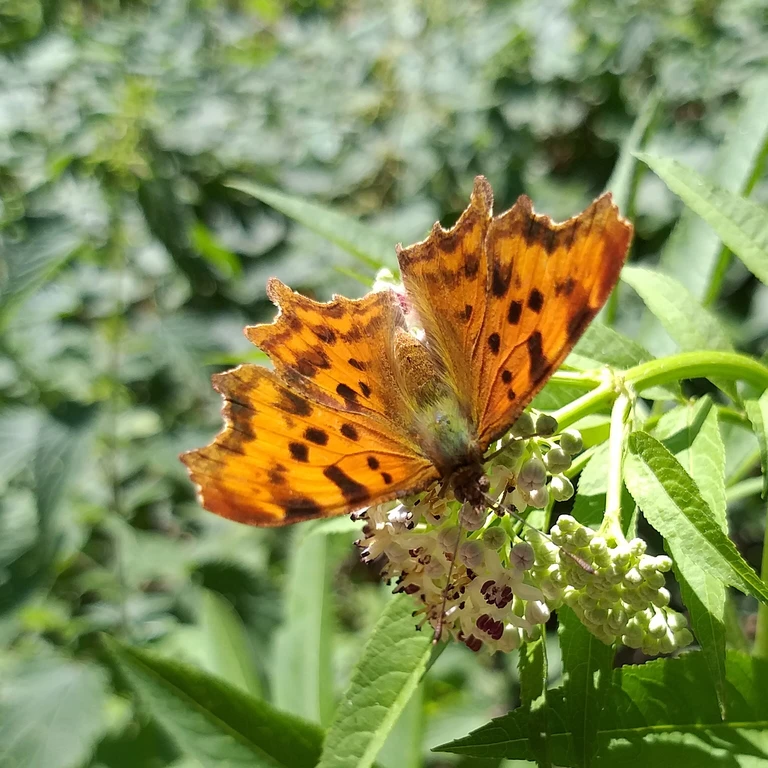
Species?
Polygonia c-album
